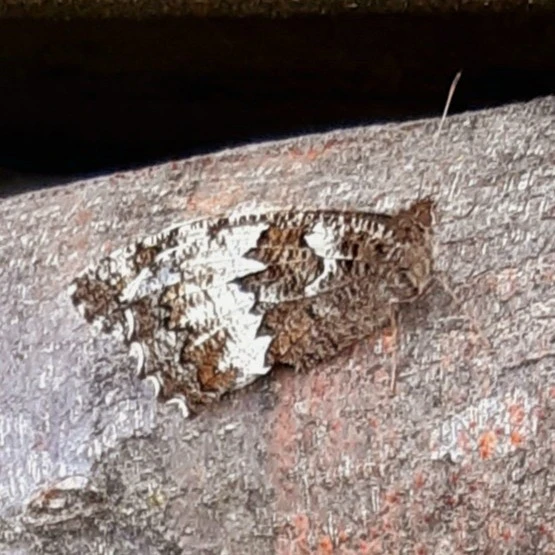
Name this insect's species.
Brintesia circe
